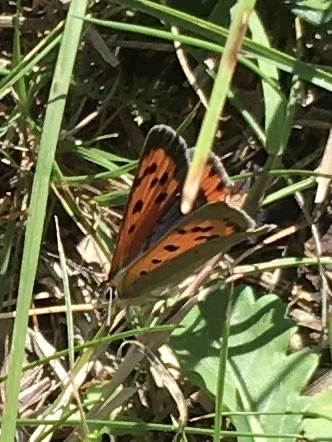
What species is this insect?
Lycaena phlaeas
